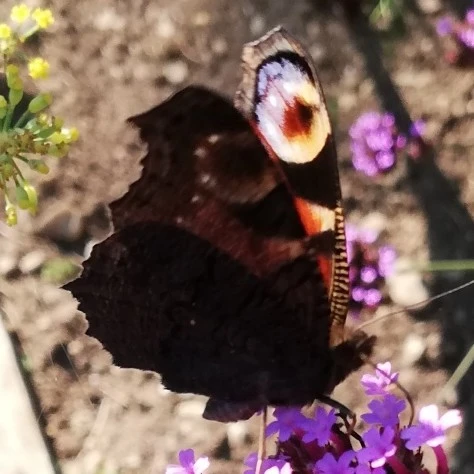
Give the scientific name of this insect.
Aglais io
